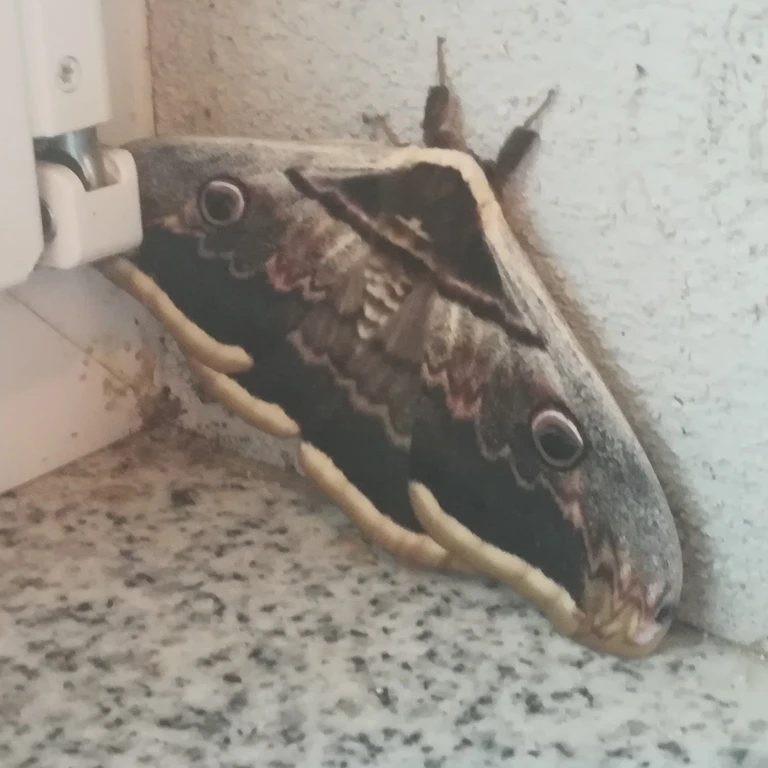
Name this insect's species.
Saturnia pyri
